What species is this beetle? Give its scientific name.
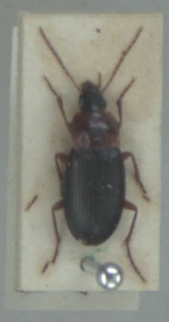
Calathus melanocephalus
